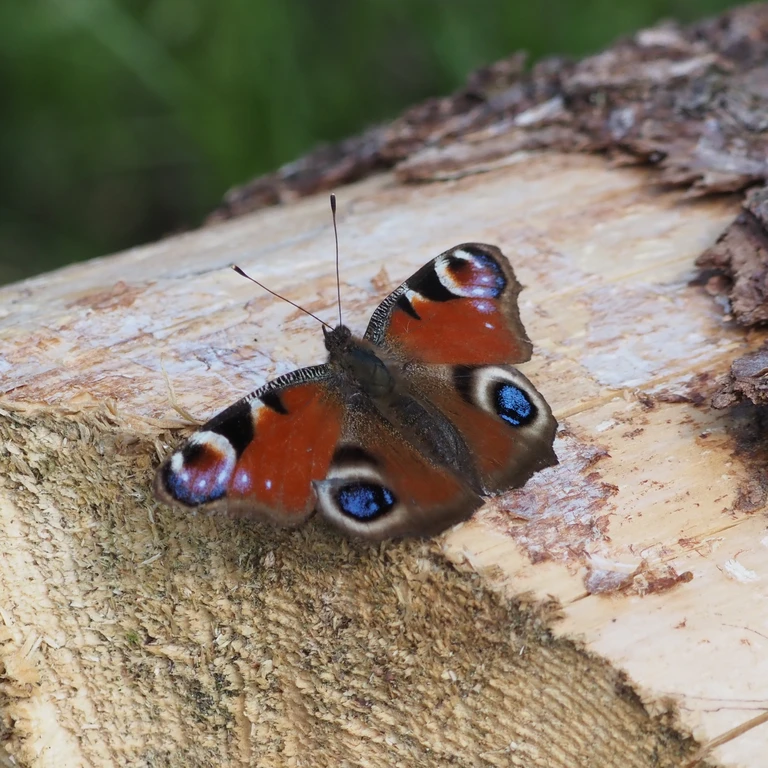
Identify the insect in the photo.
Aglais io
